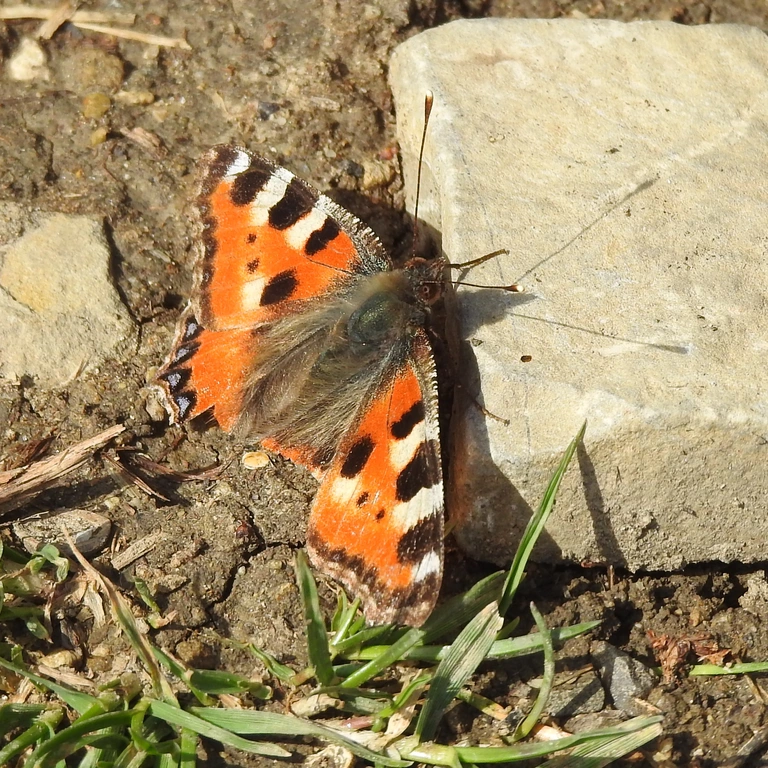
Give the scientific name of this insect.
Aglais urticae
